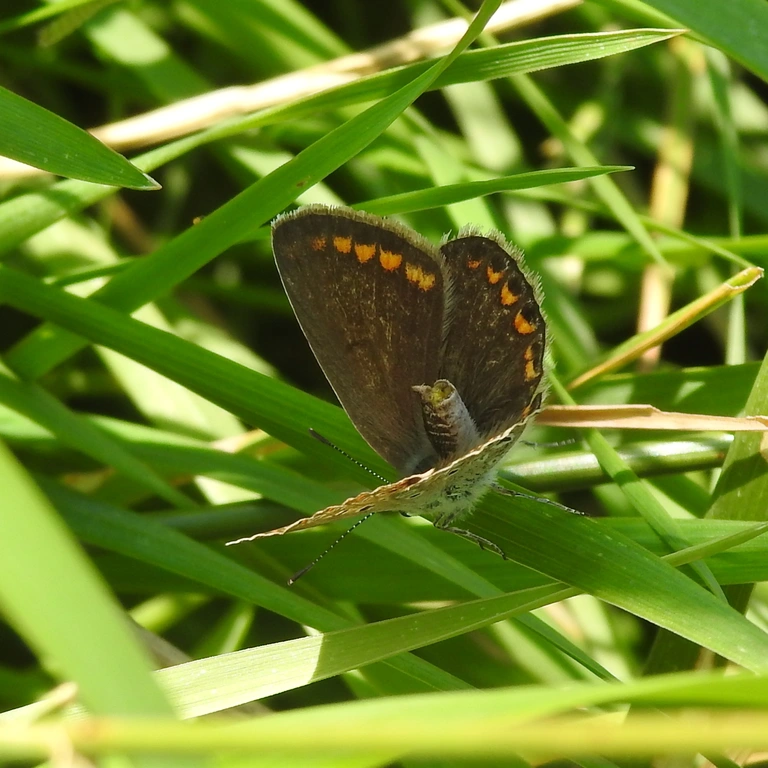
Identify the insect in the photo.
Polyommatus icarus
